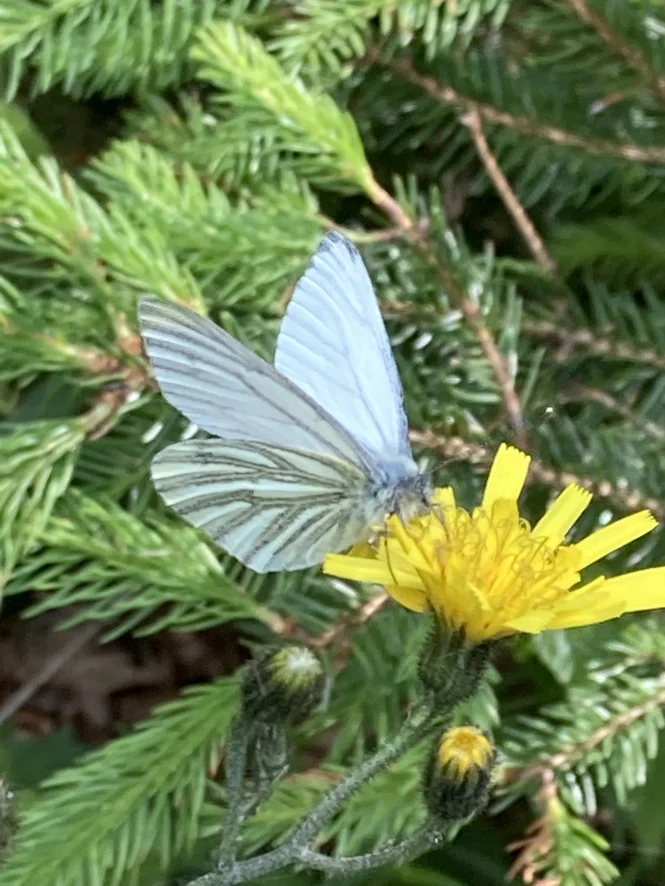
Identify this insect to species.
Pieris napi
